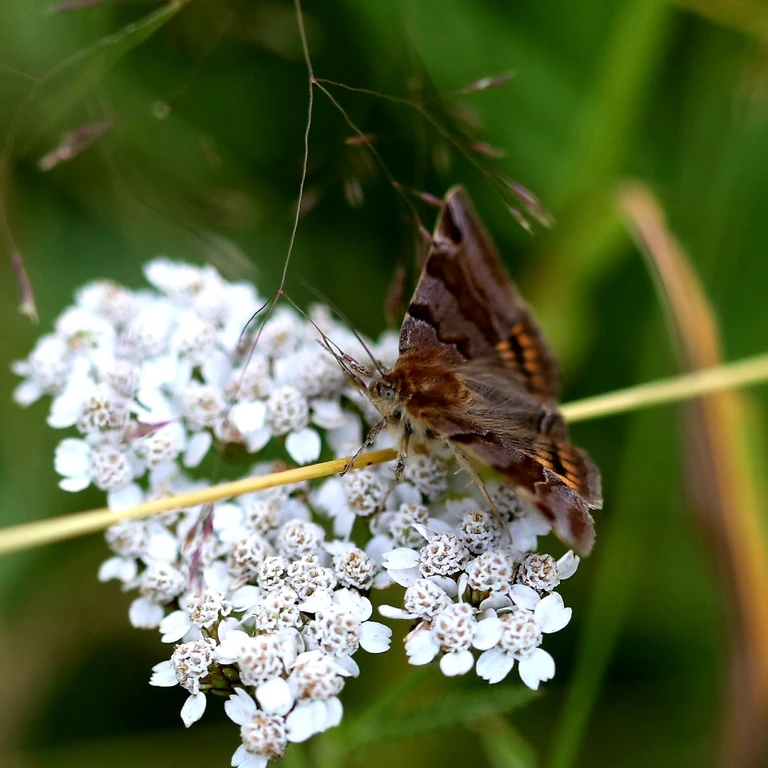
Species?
Euclidia glyphica
